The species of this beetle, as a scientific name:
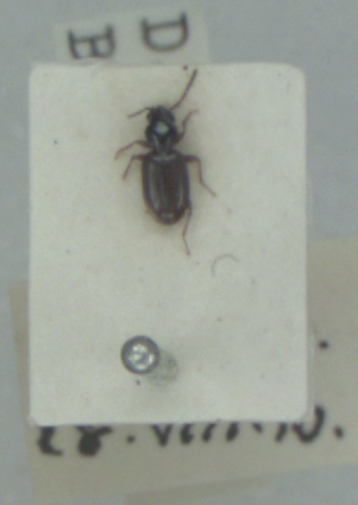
Bembidion normannum
